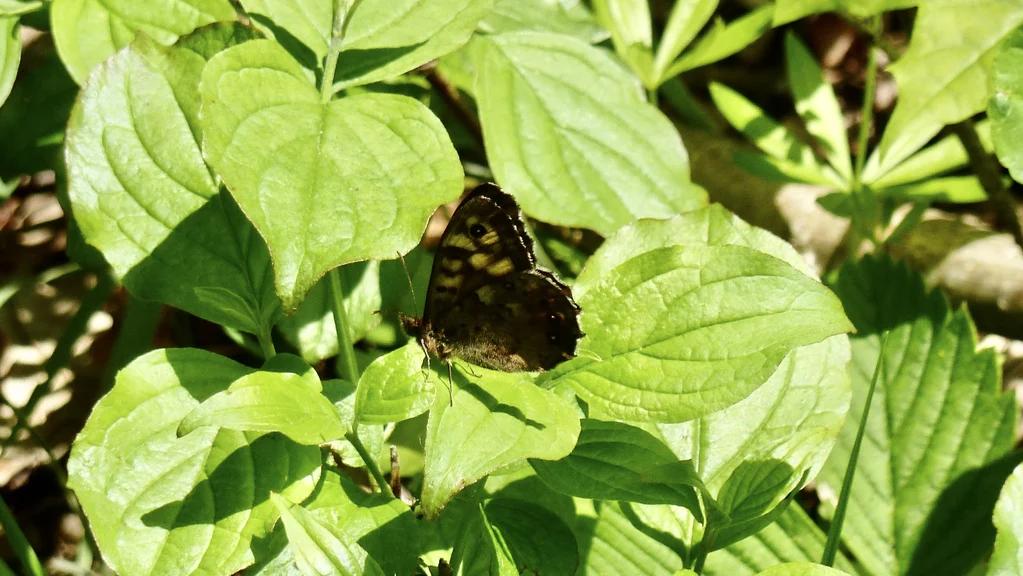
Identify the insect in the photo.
Pararge aegeria
